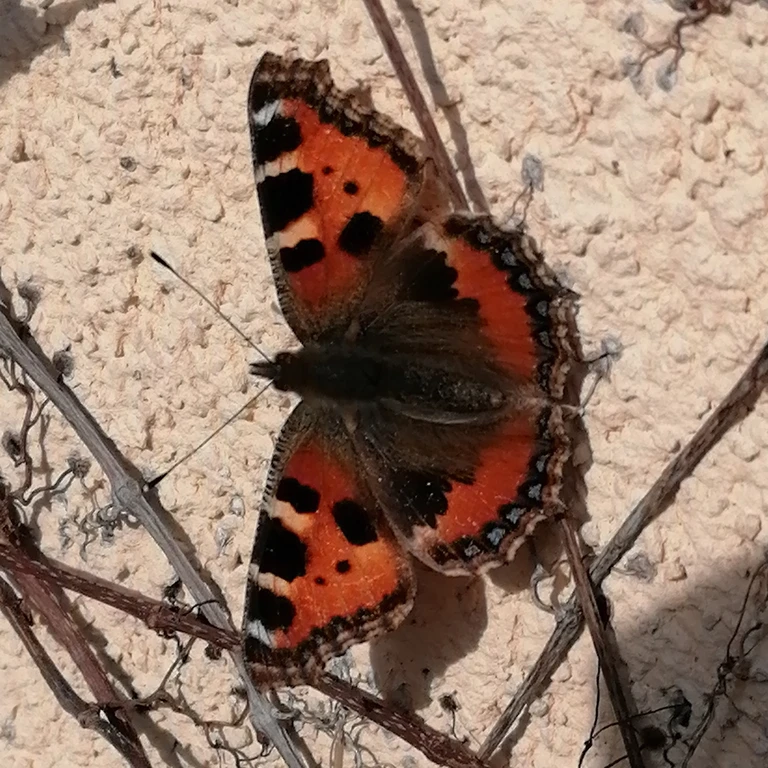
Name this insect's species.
Aglais urticae
